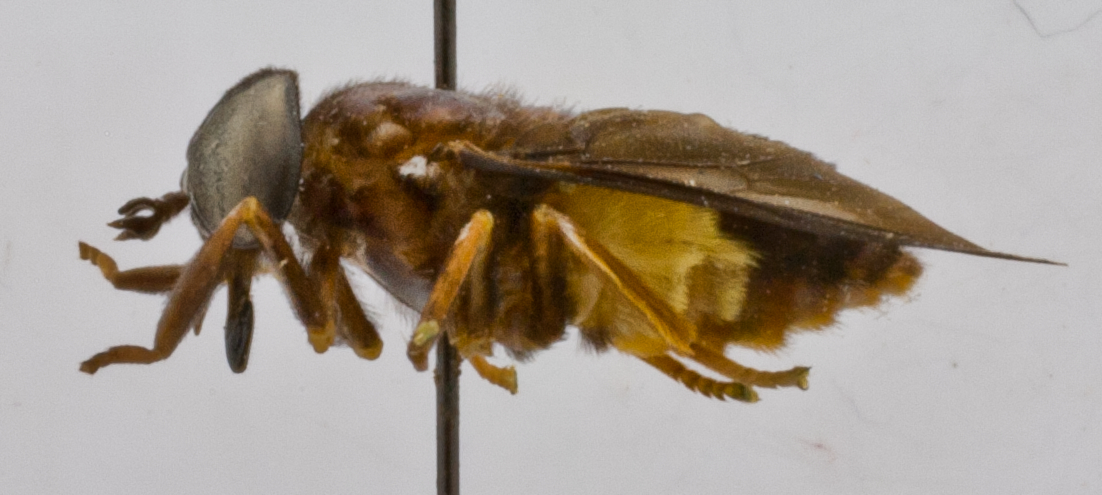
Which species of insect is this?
Stibasoma dyridophorum (also Stibasoma festivum)
